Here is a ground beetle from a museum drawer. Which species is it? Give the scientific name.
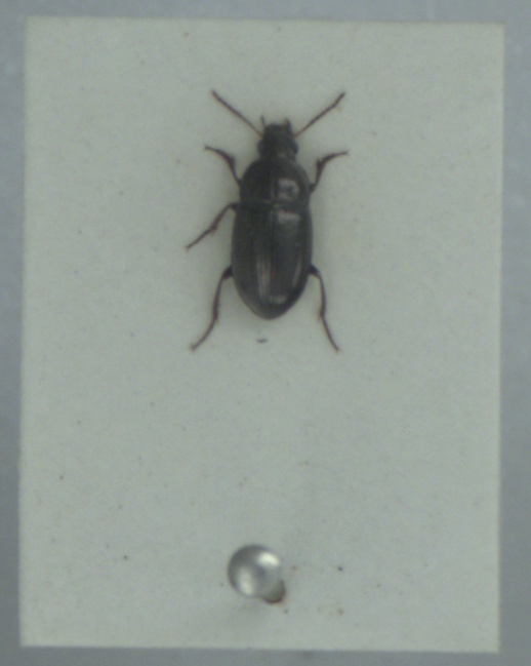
Amara tibialis
